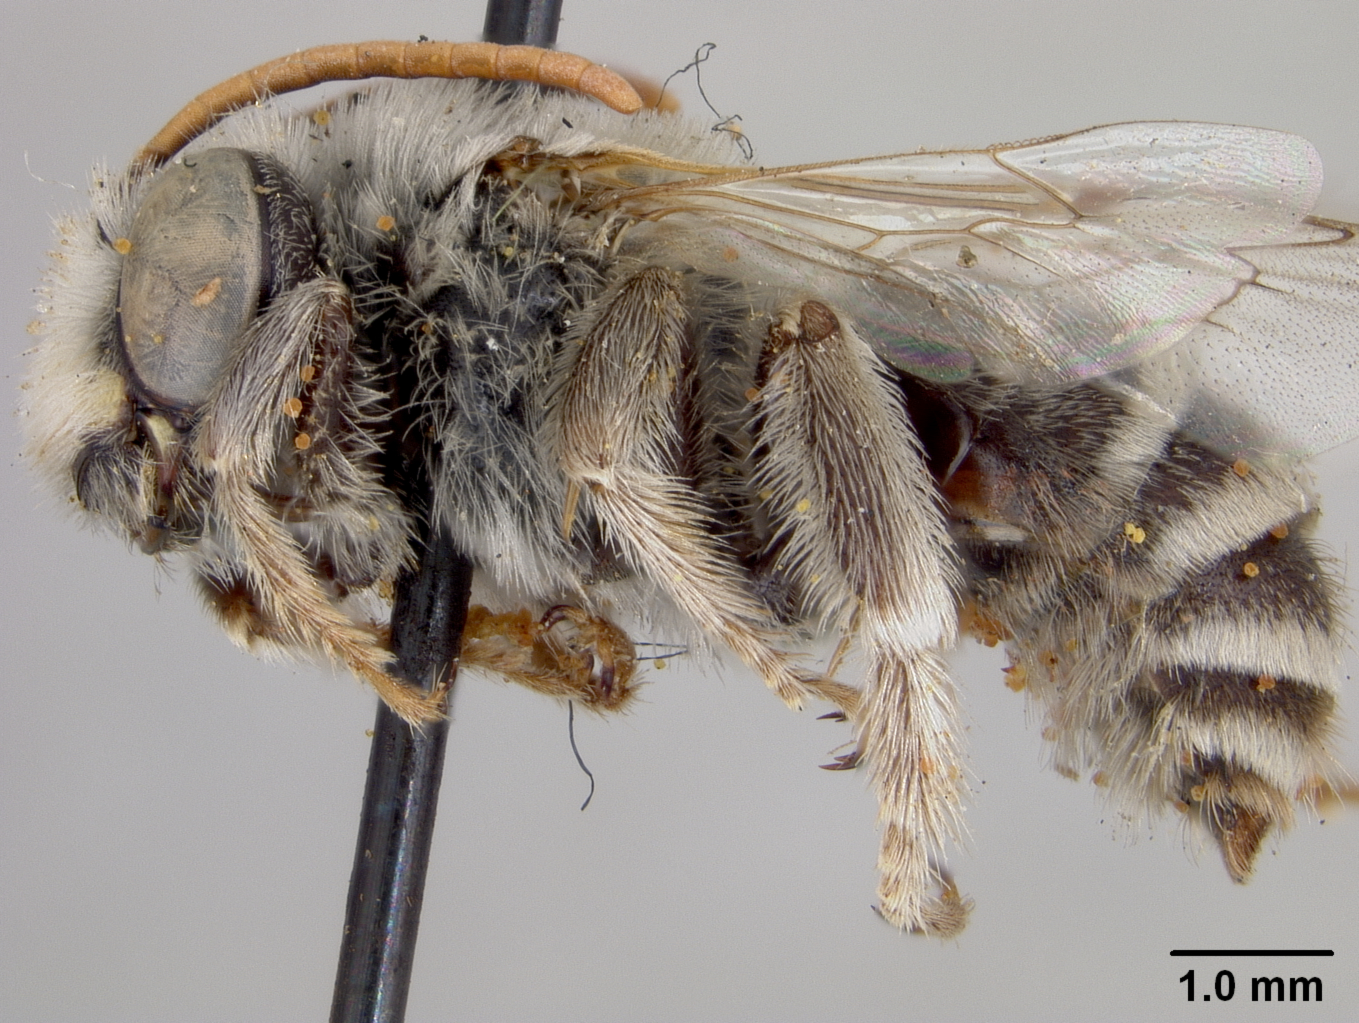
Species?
Melissodes opuntiella
